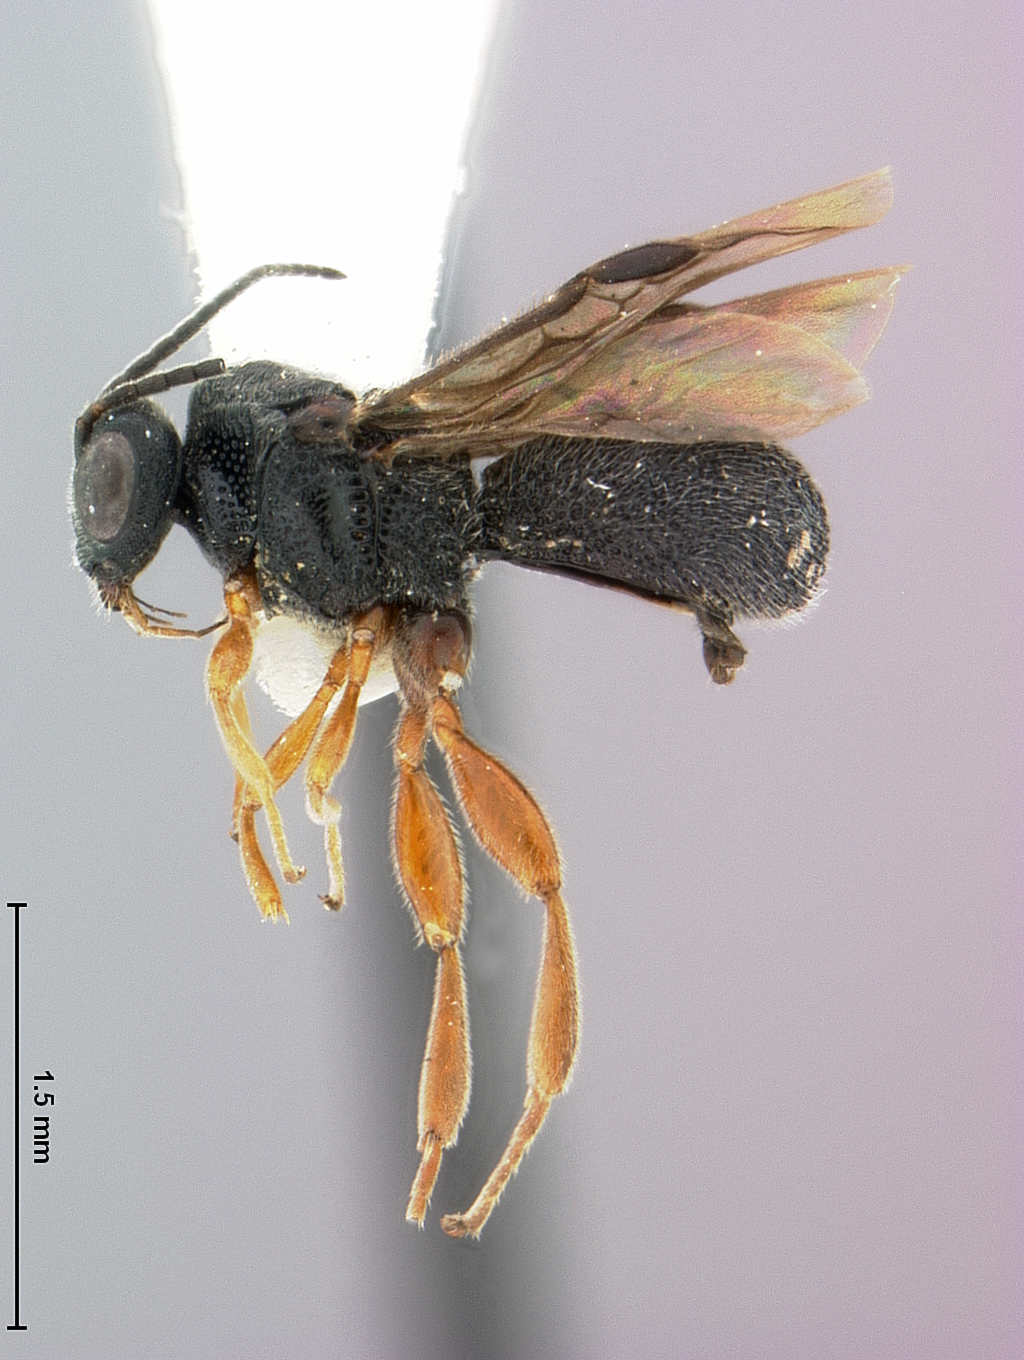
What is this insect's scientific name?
Urosigalphus novissimus
